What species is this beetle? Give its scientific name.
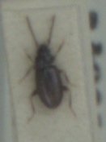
Tachys bistriatus
